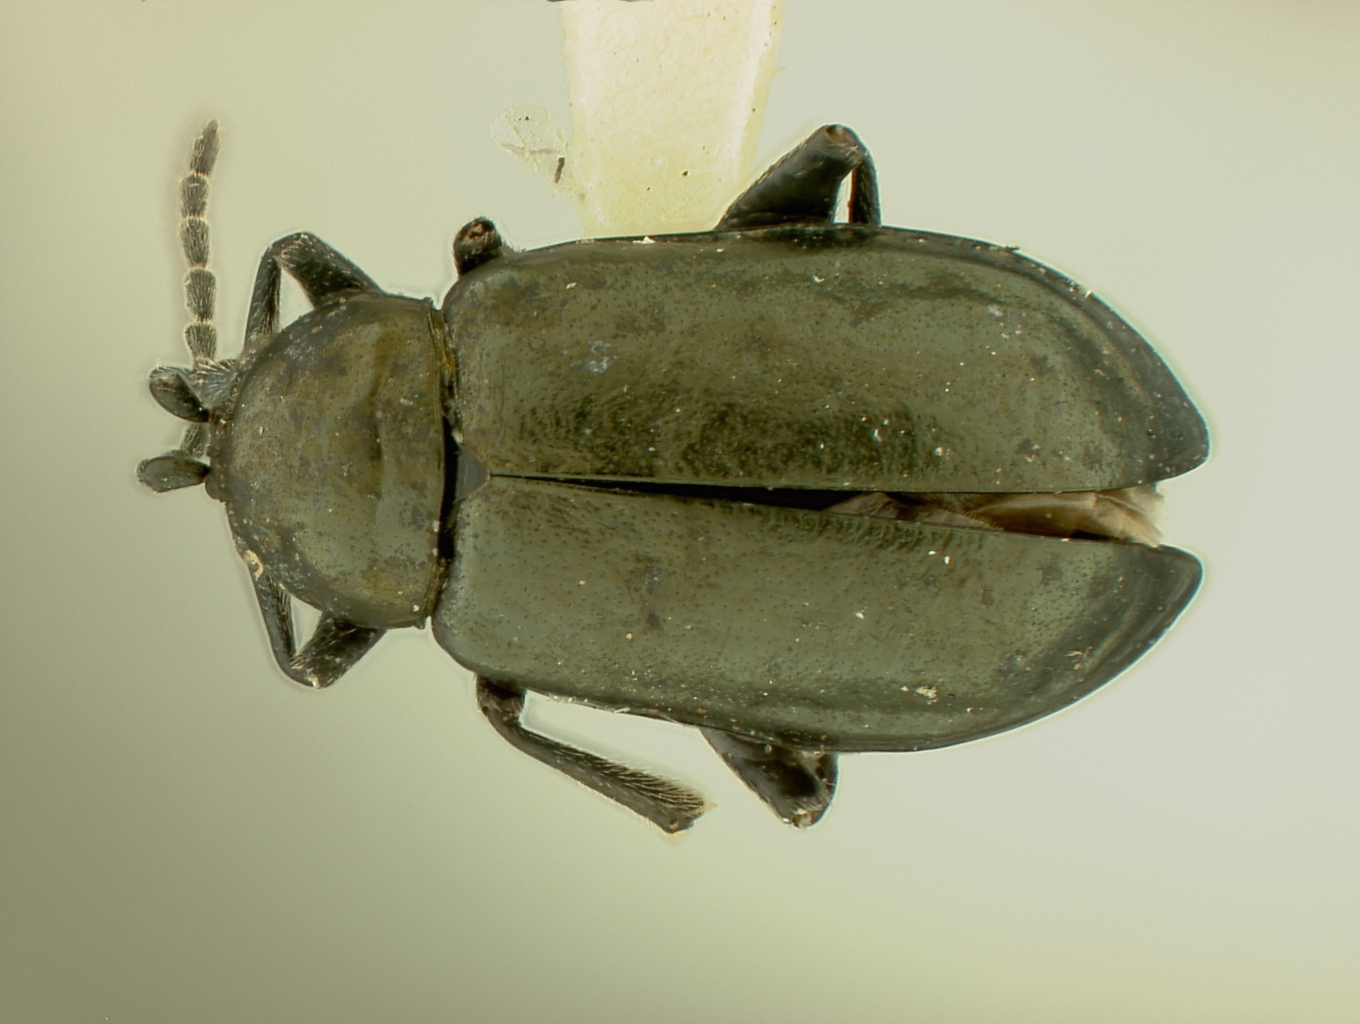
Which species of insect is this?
Altica caurina
